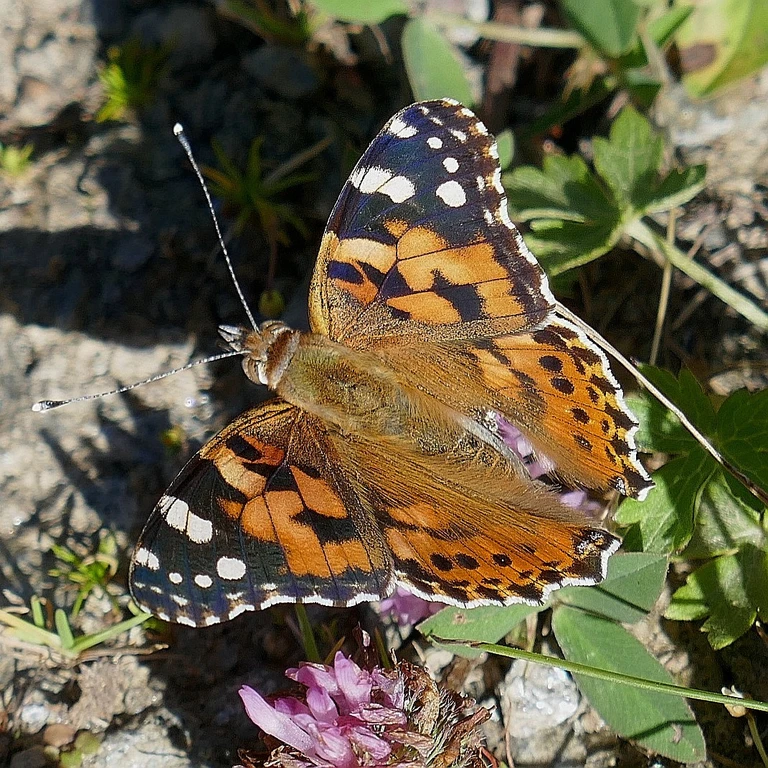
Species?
Vanessa cardui
